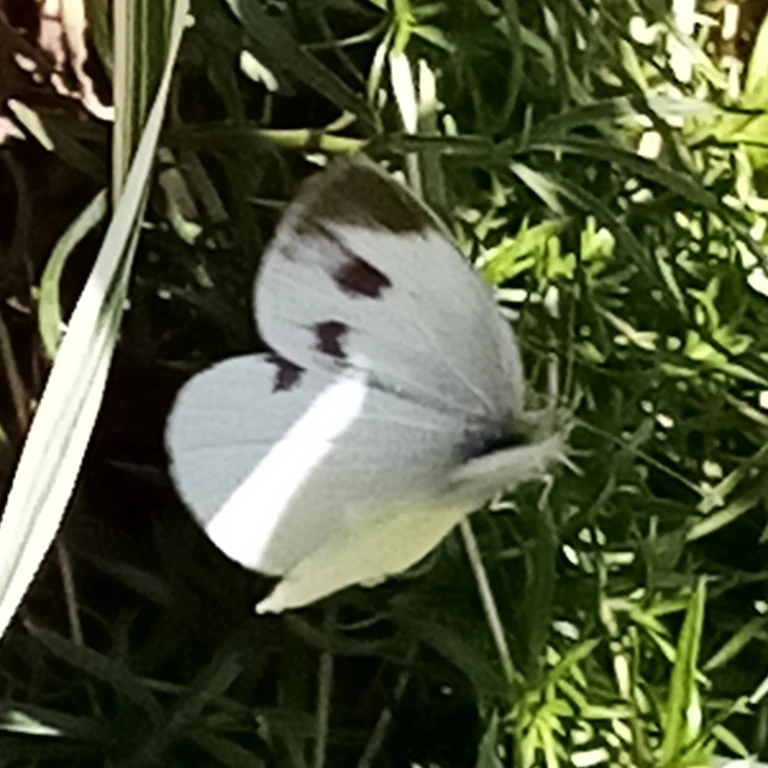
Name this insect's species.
Pieris mannii
